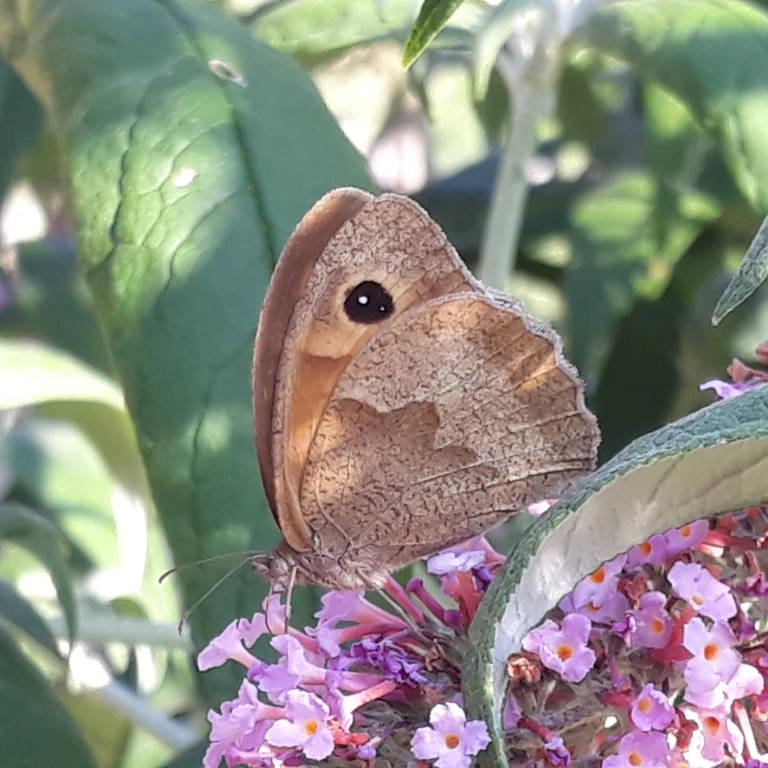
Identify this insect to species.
Maniola jurtina
